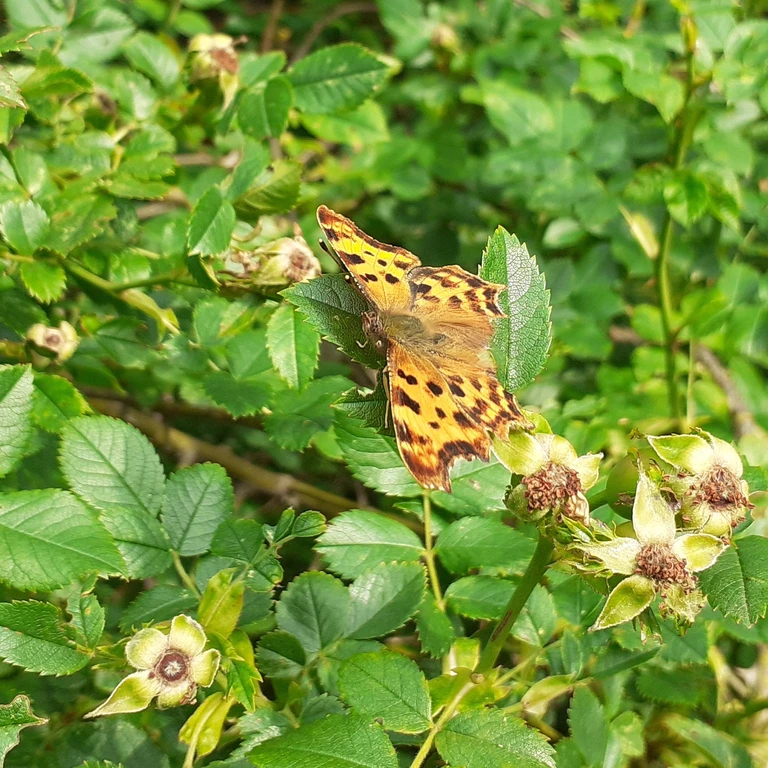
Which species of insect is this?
Polygonia c-album
